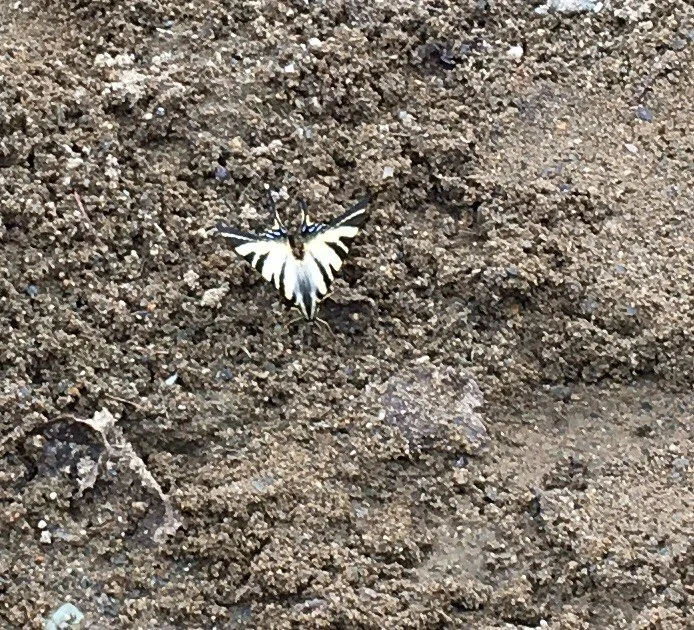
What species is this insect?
Iphiclides podalirius
